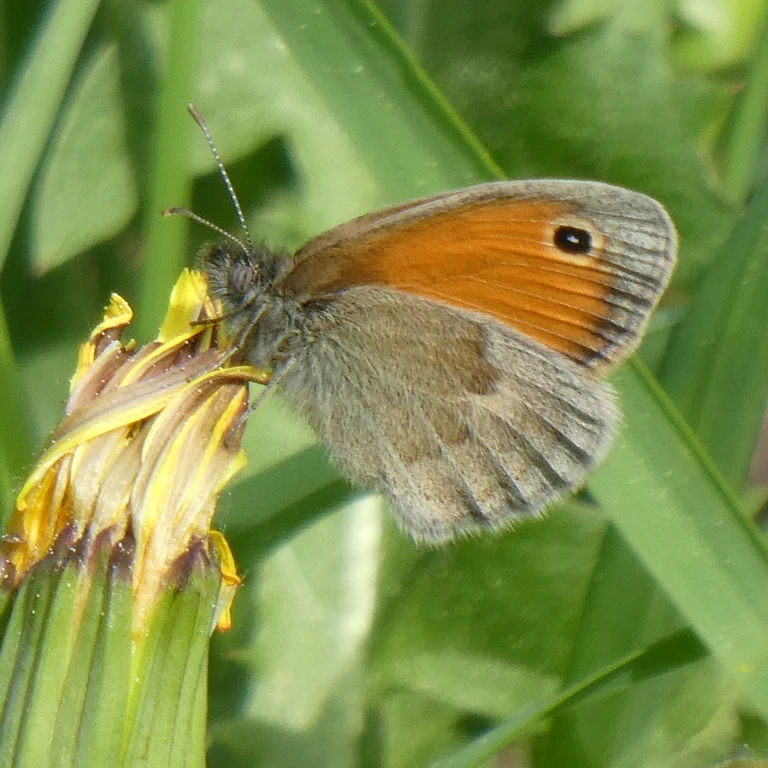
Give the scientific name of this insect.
Coenonympha pamphilus
